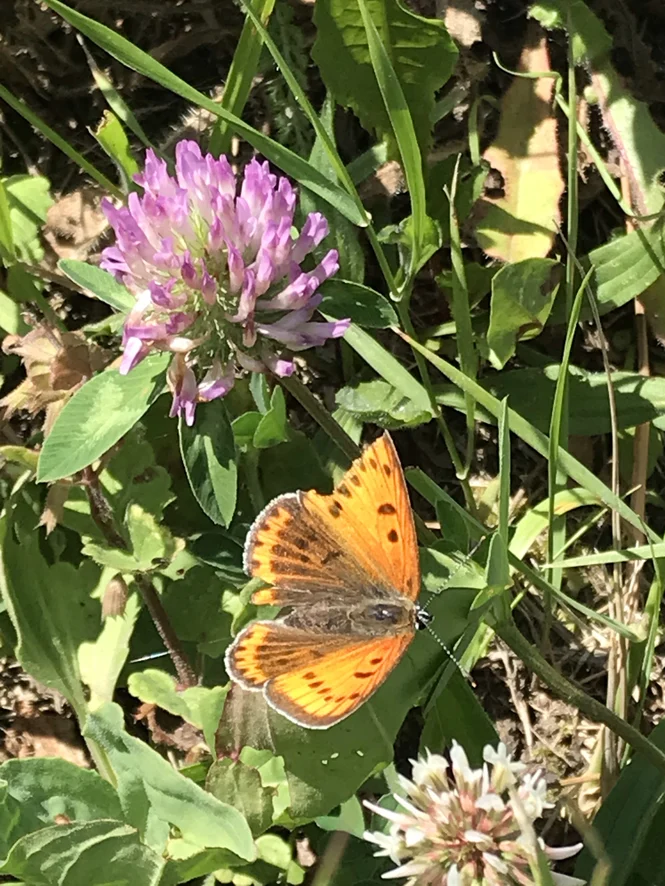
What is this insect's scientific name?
Lycaena dispar
